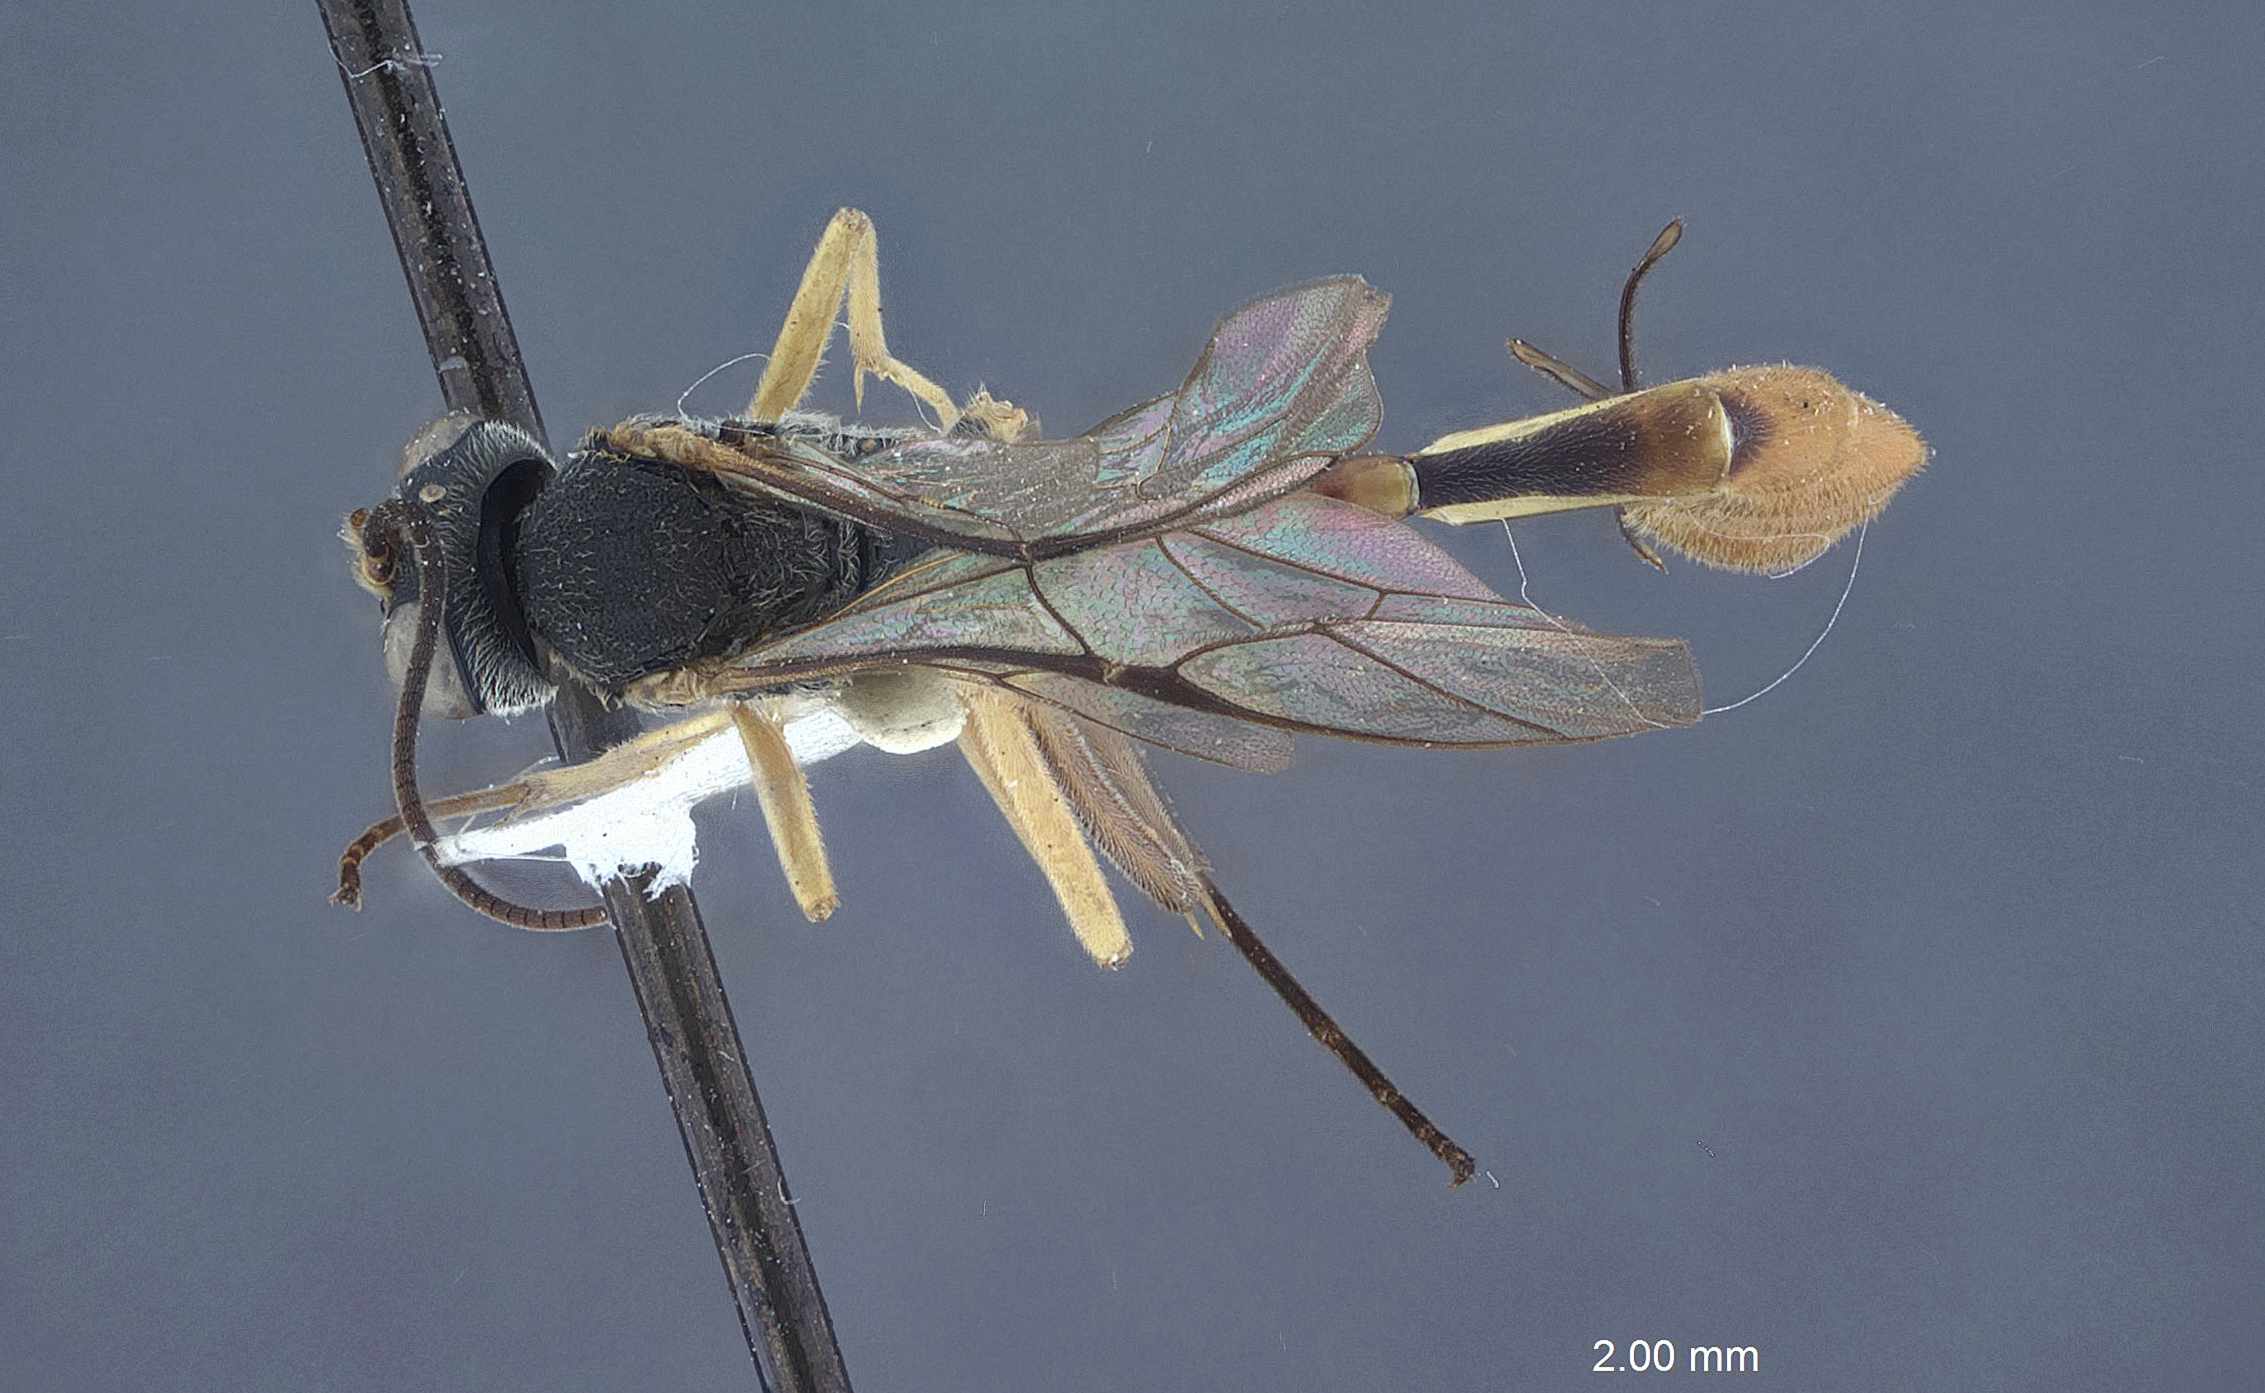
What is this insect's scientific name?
Venturia musae
